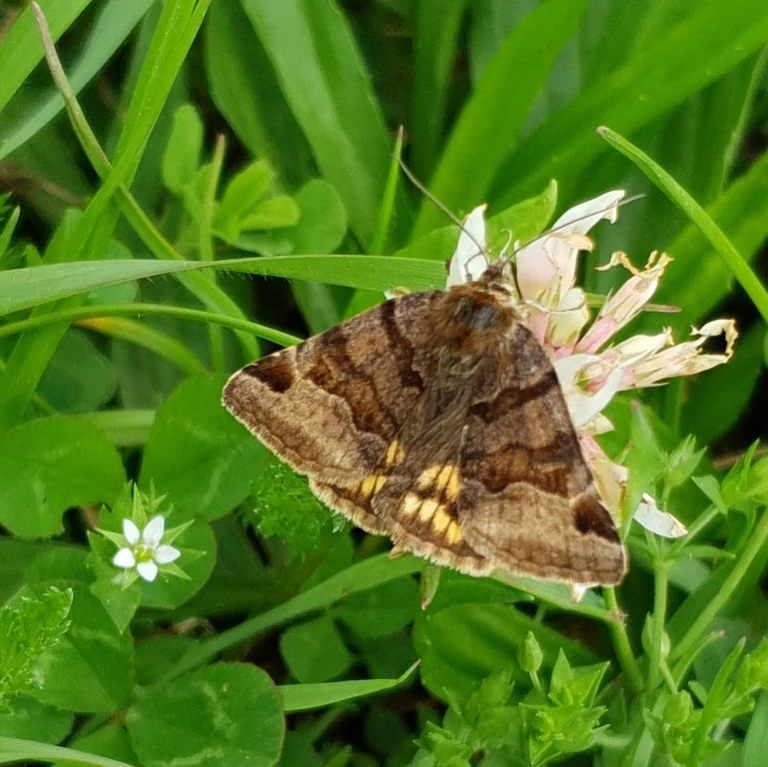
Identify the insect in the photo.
Euclidia glyphica
